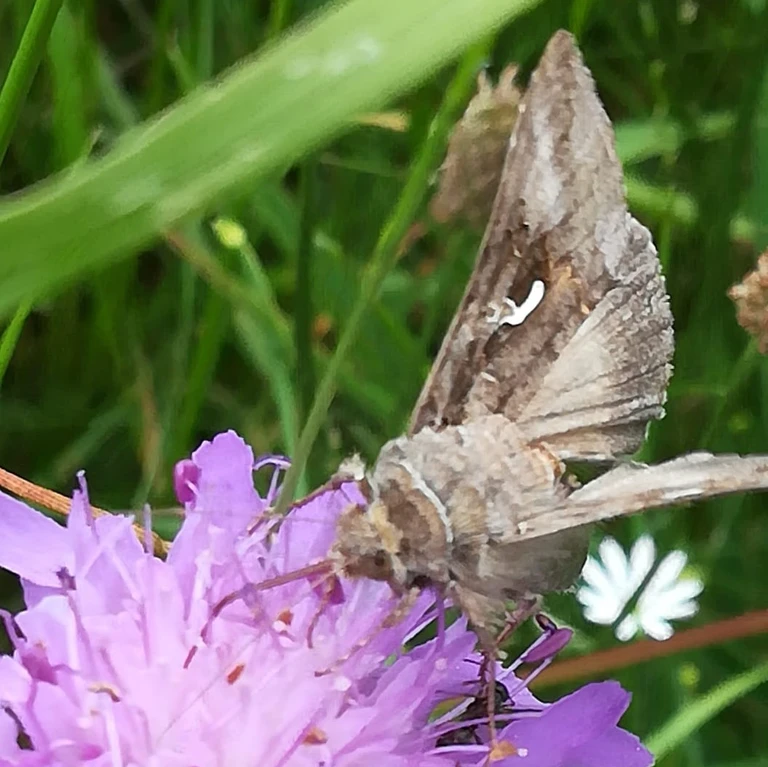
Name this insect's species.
Autographa gamma
